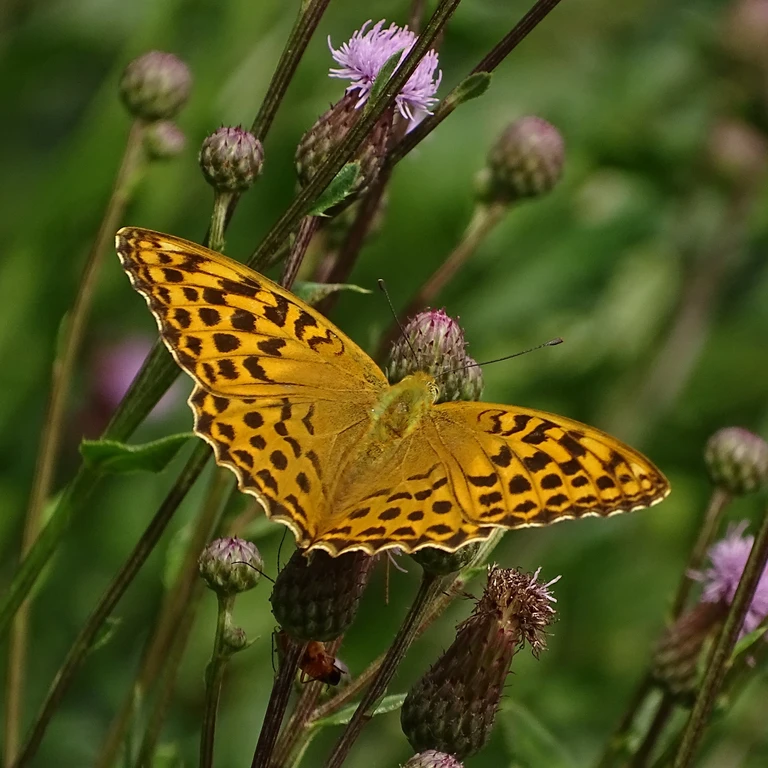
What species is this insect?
Argynnis paphia
